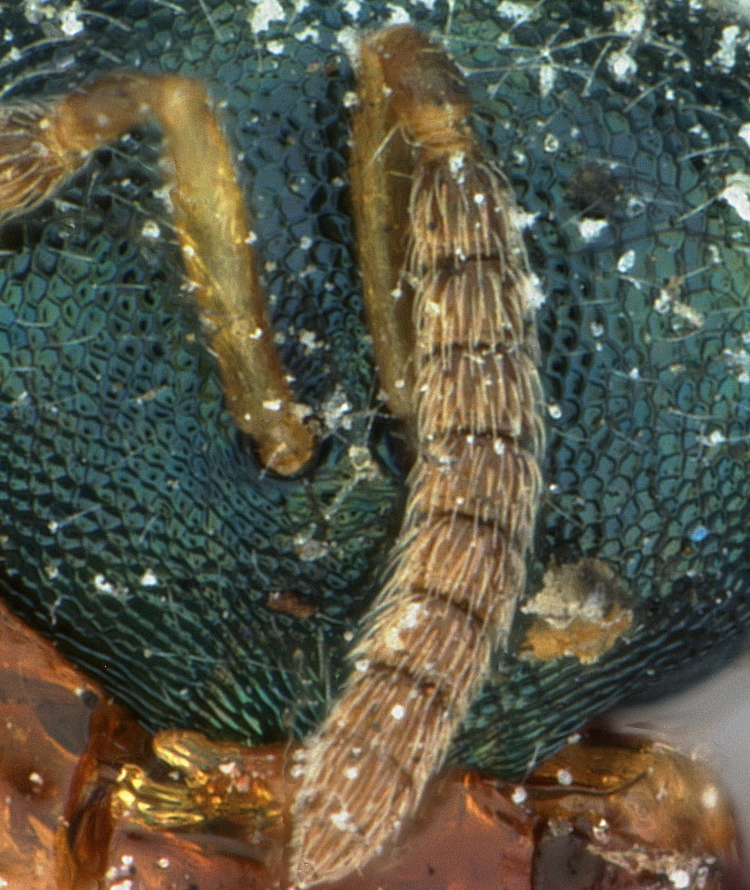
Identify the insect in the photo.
Trigonogastra hakonensis
